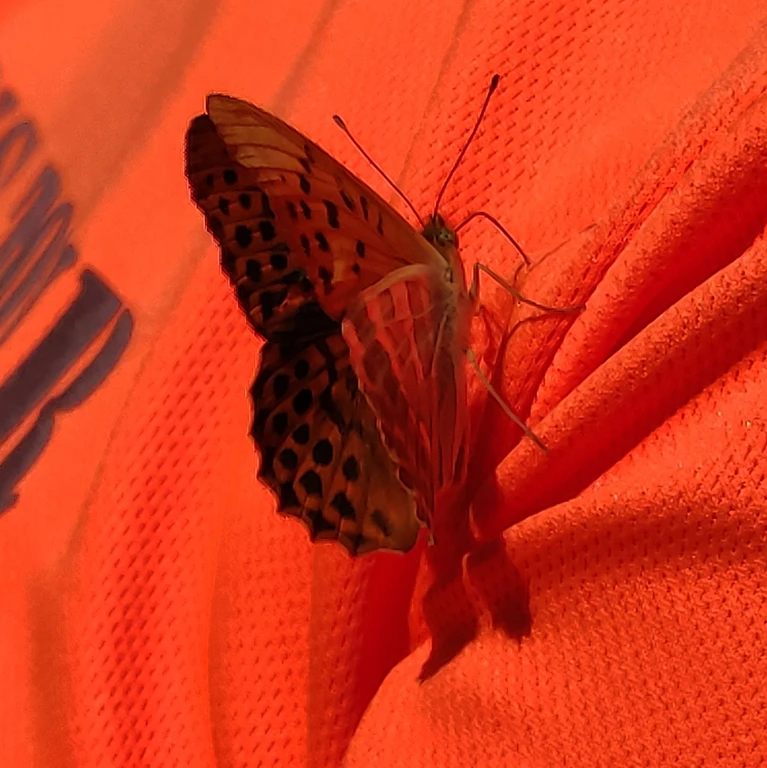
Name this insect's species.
Argynnis paphia
